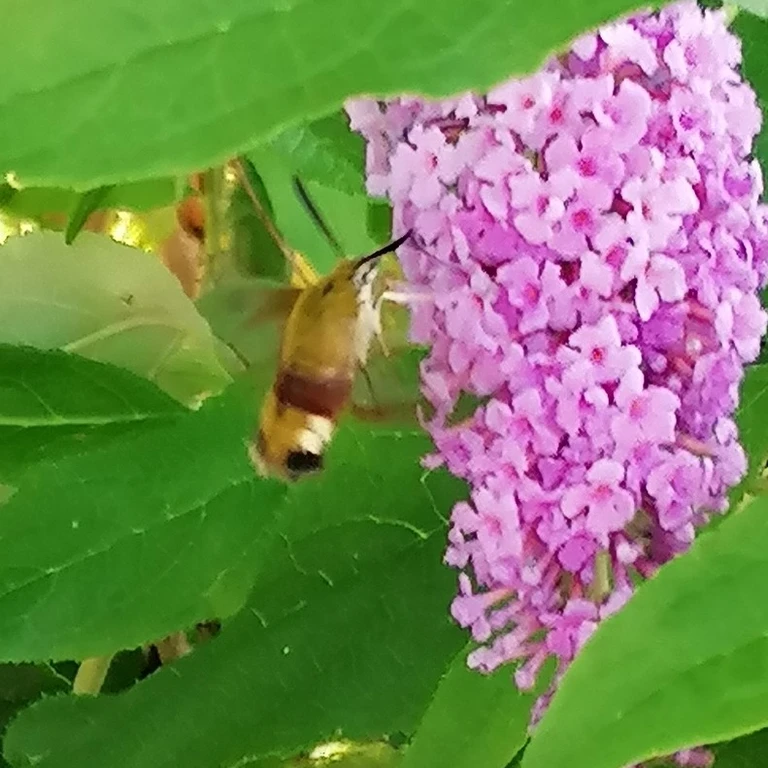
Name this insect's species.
Hemaris fuciformis
